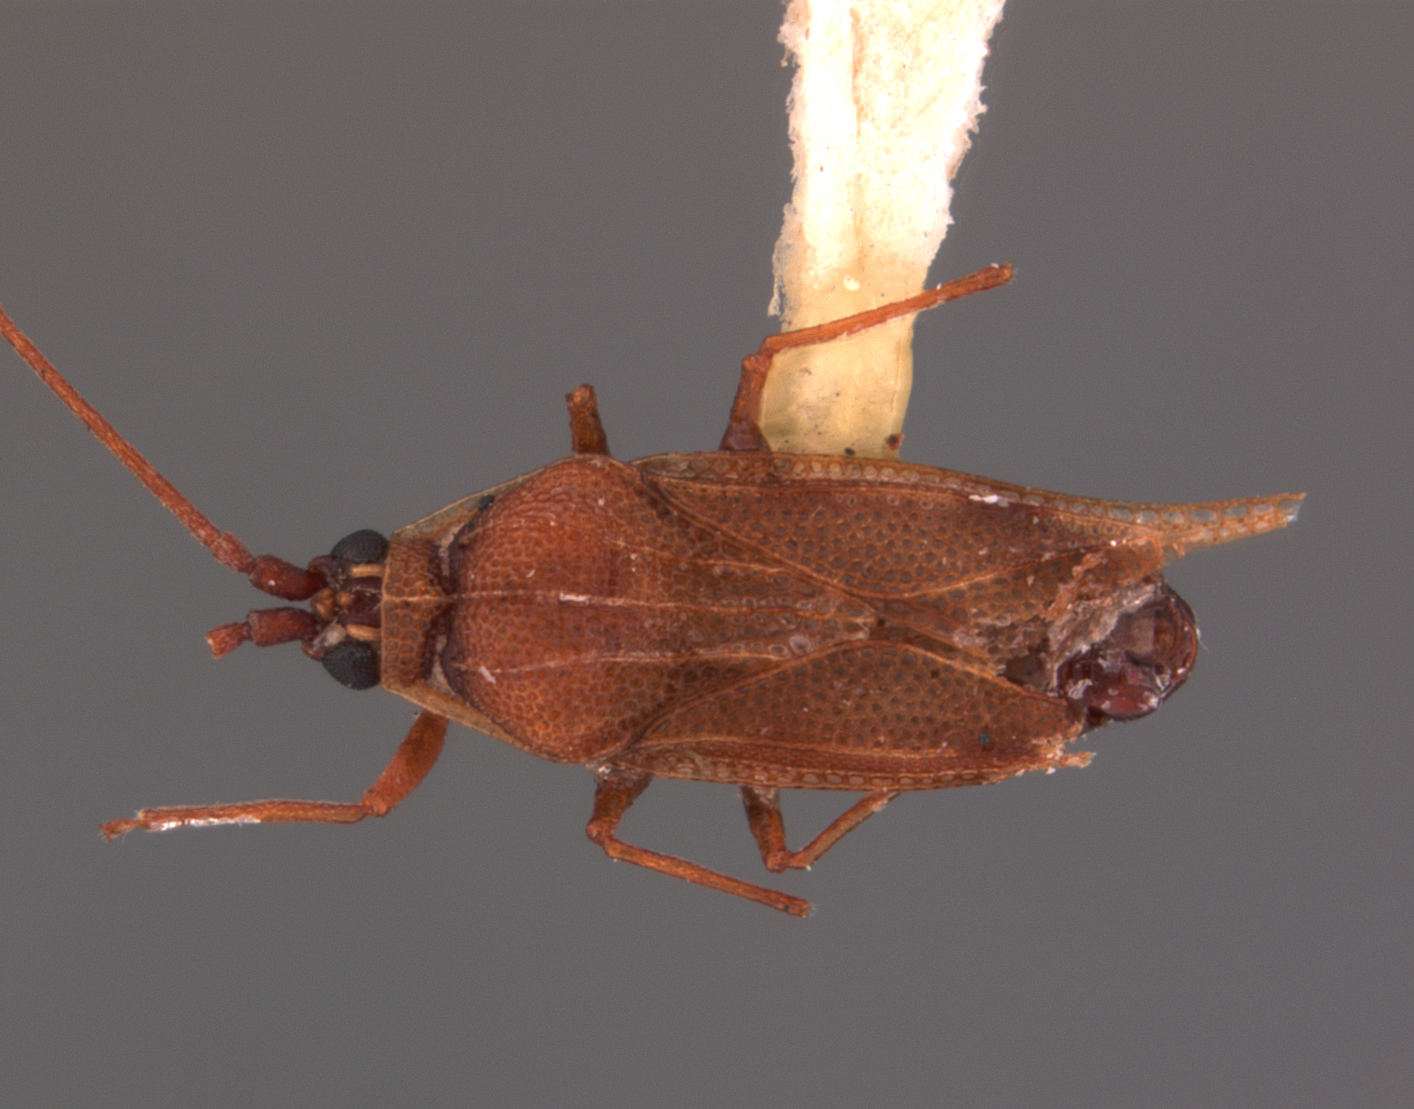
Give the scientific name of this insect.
Ulonemia concava
